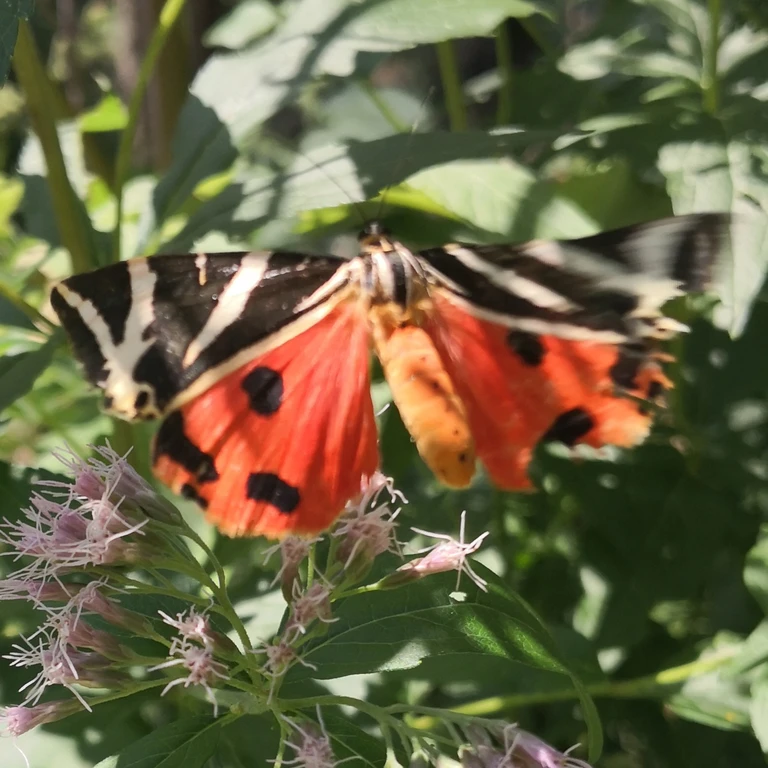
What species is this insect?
Euplagia quadripunctaria
